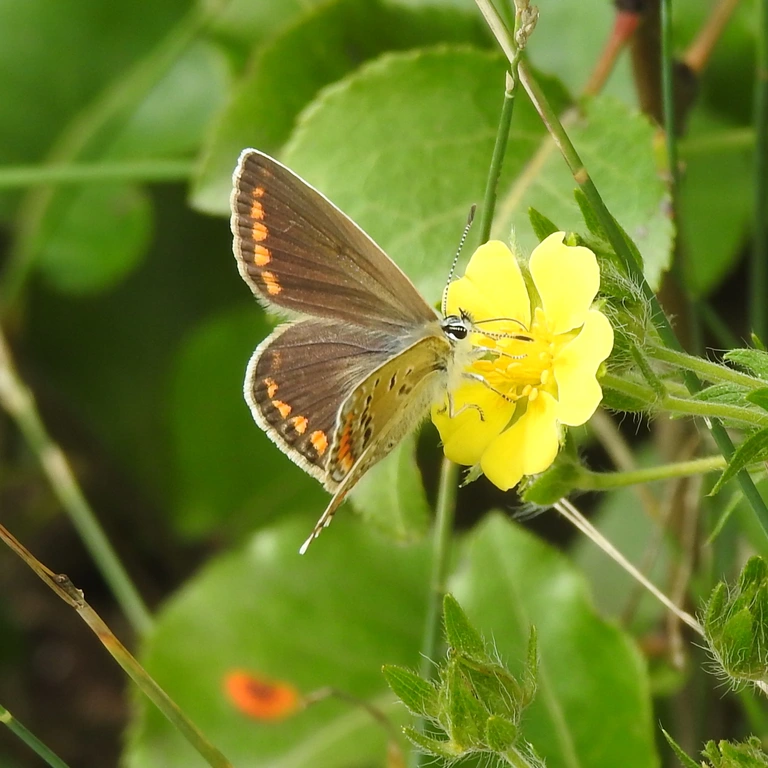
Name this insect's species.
Polyommatus icarus
